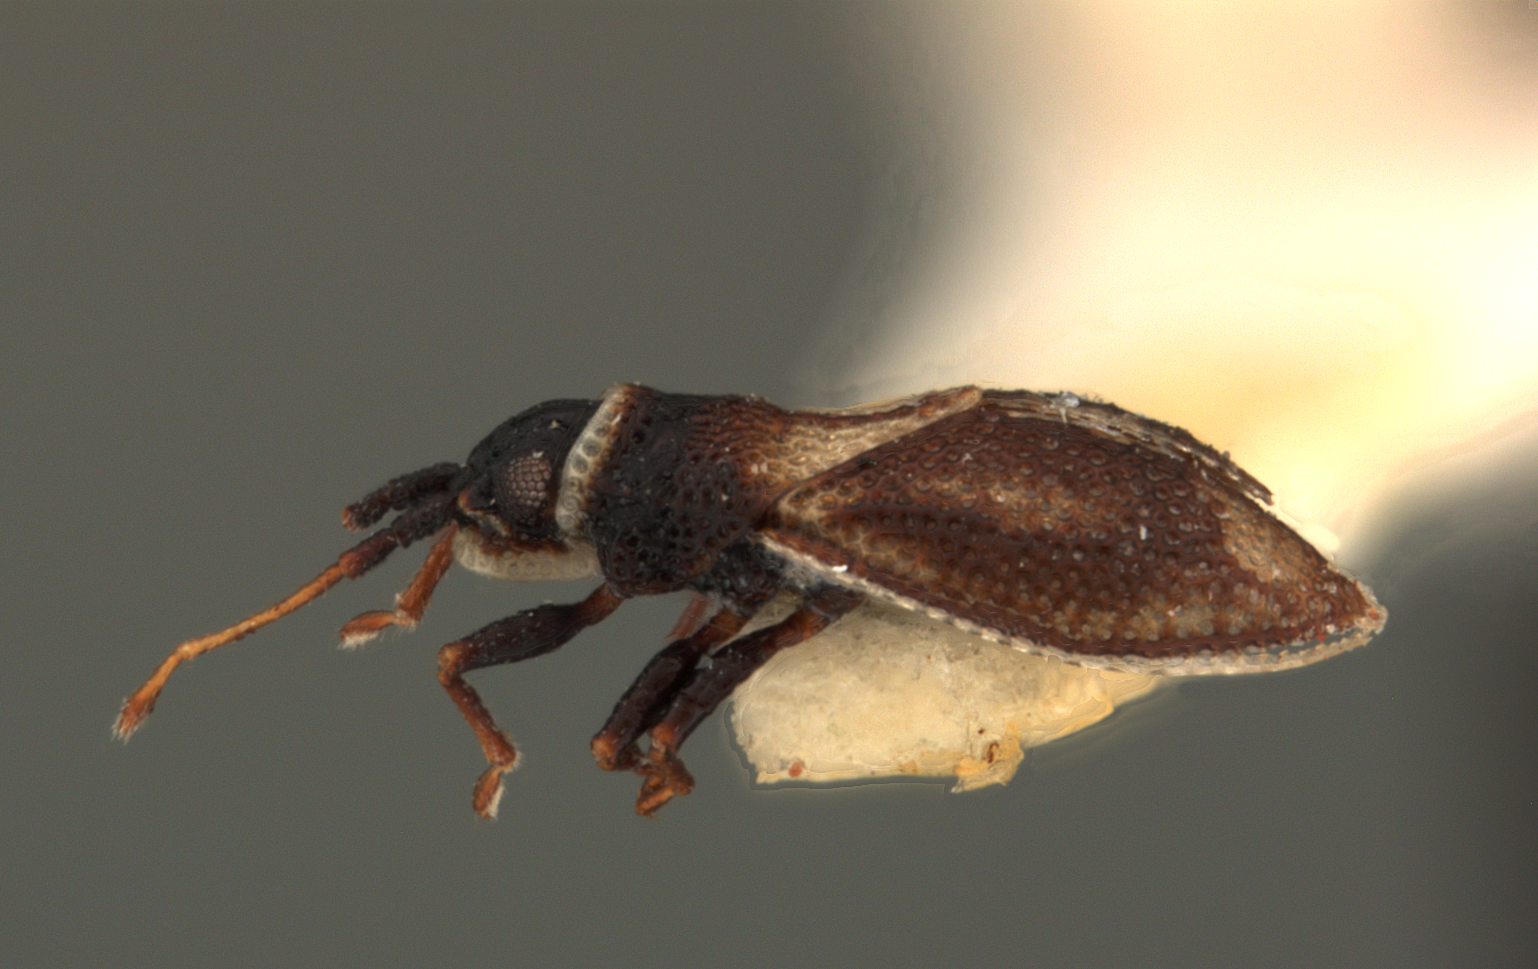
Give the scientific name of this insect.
Sabestena africana
